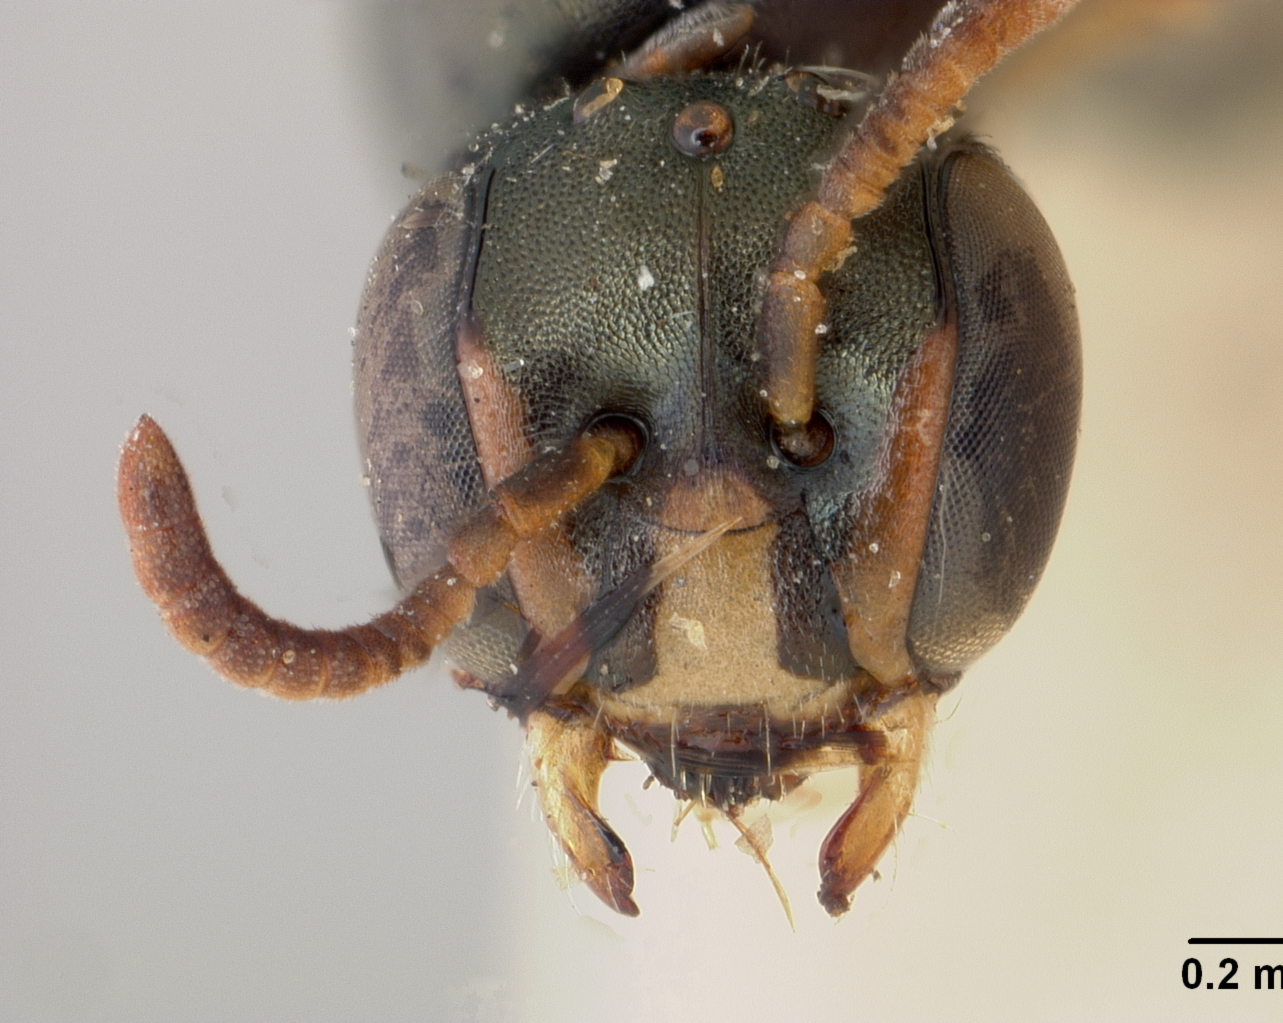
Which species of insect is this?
Prosopis chlorosoma
